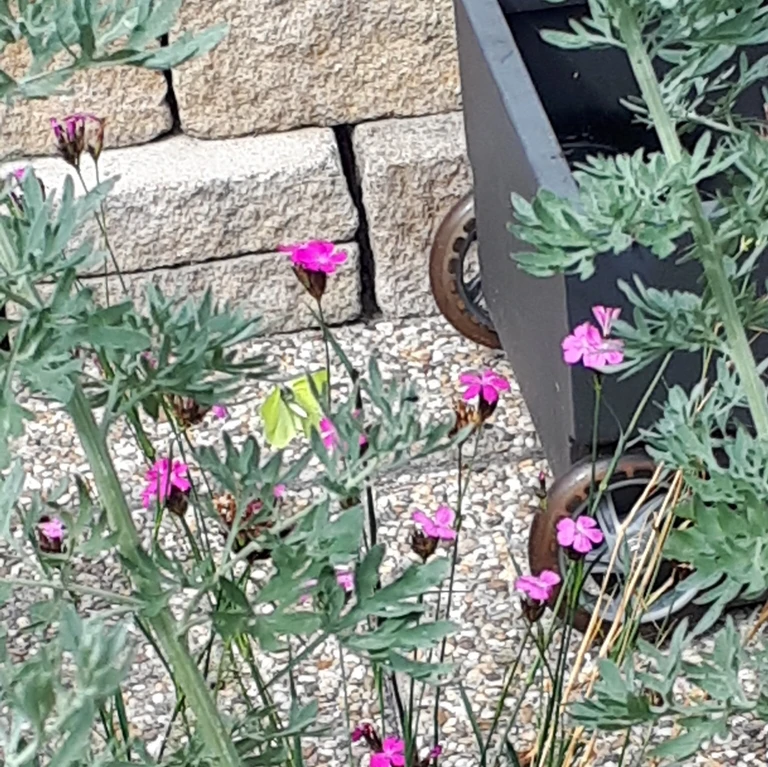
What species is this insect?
Gonepteryx rhamni
